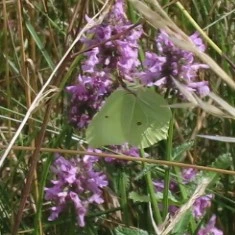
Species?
Gonepteryx rhamni
